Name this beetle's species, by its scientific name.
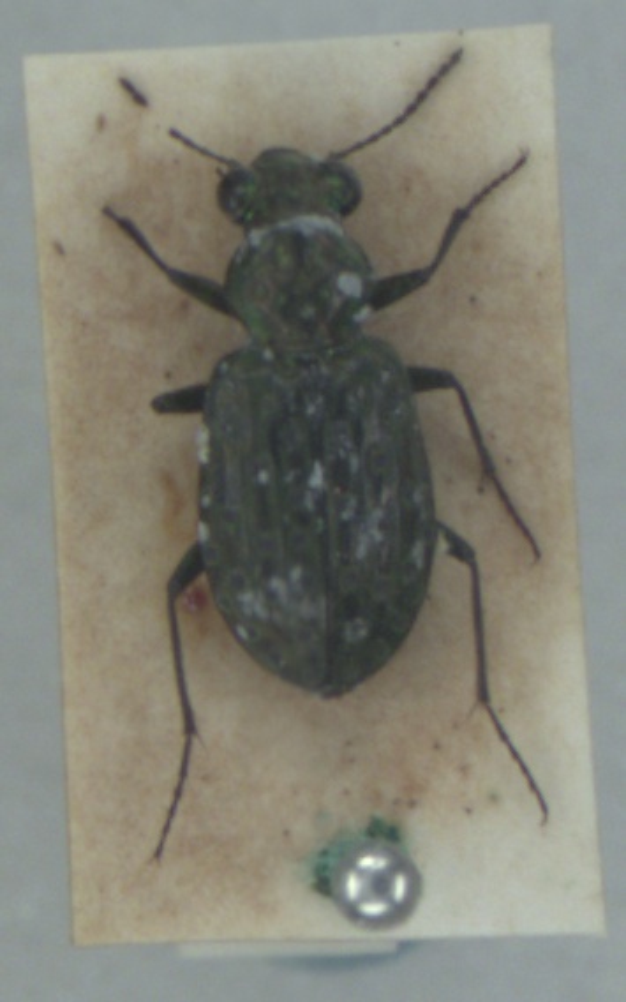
Elaphrus uliginosus
